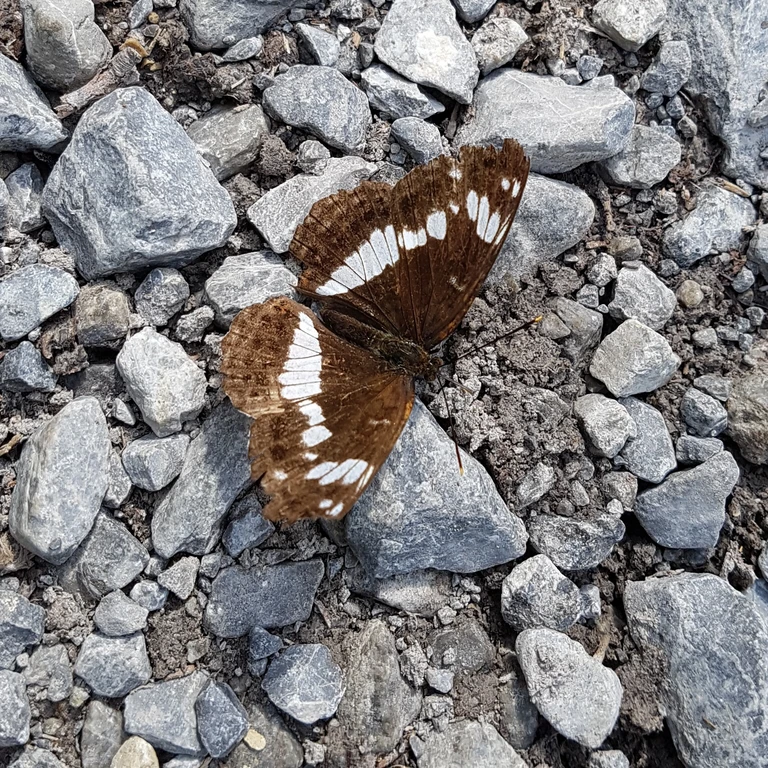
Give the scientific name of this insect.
Limenitis camilla (also Ladoga camilla)
